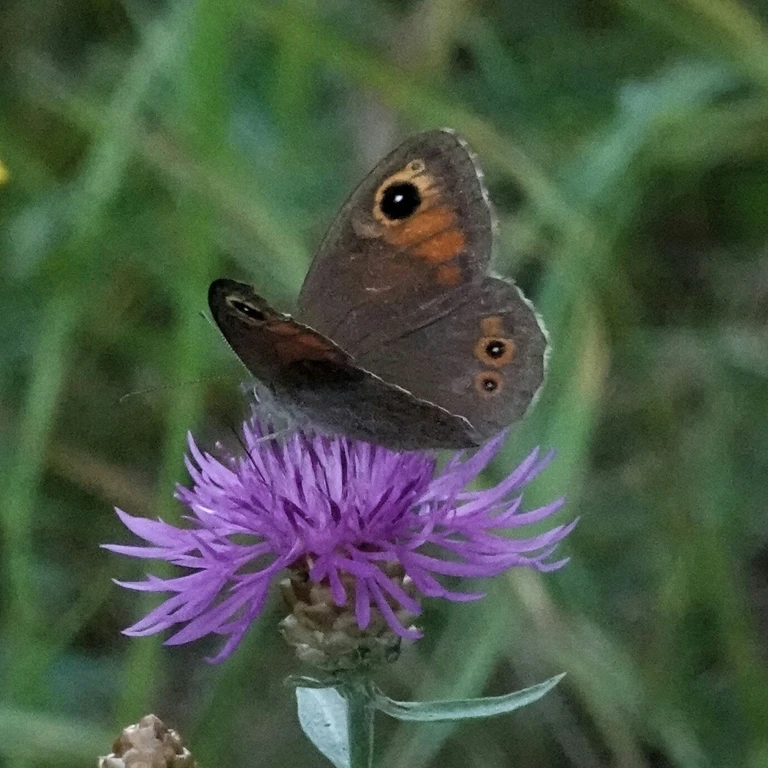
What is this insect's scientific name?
Lasiommata maera (also Pararge maera)
